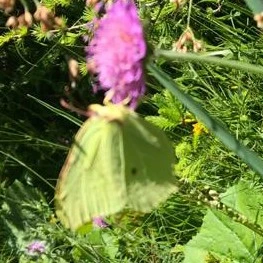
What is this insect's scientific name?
Gonepteryx rhamni
